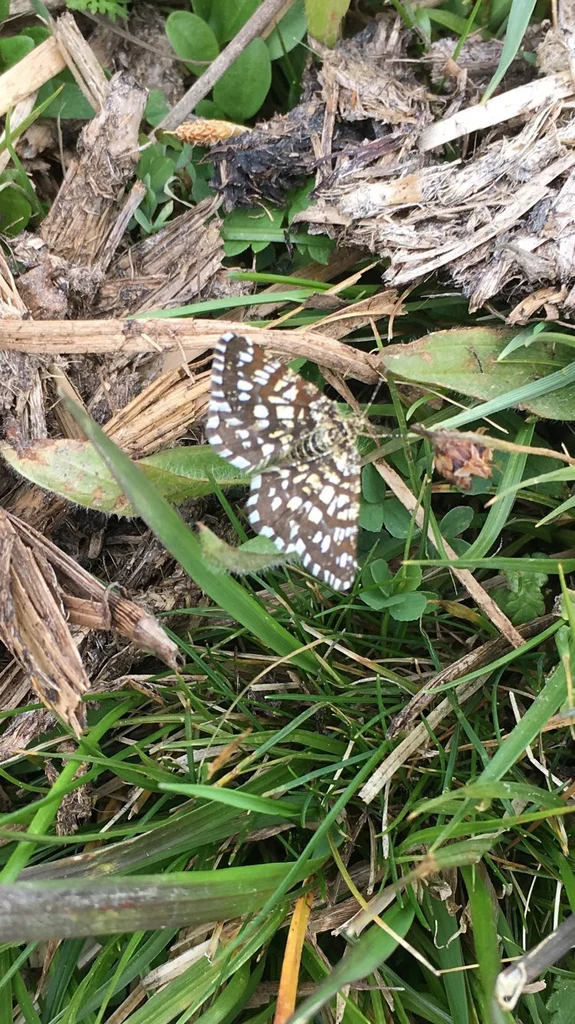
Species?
Chiasmia clathrata
